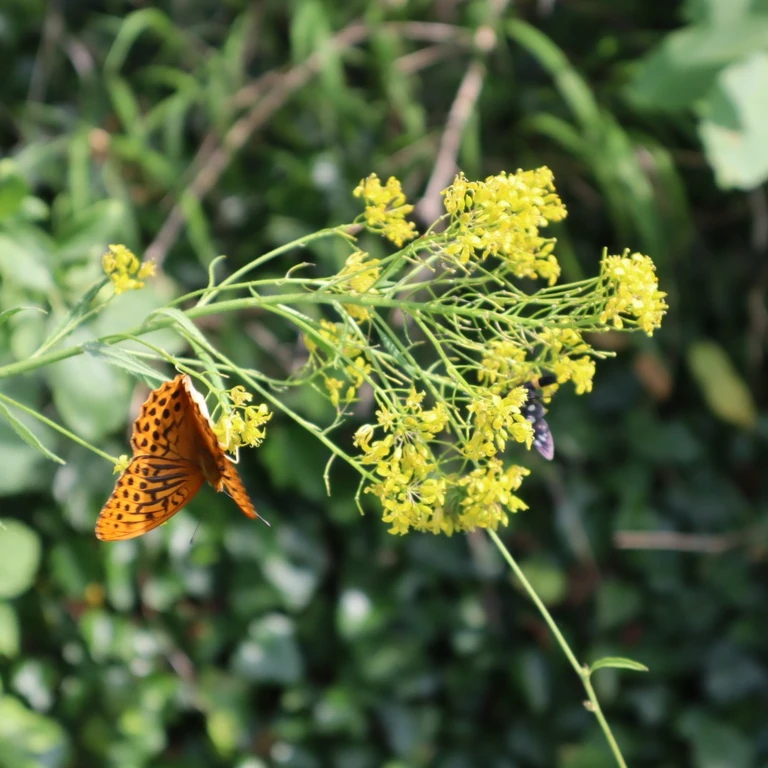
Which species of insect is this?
Argynnis paphia
